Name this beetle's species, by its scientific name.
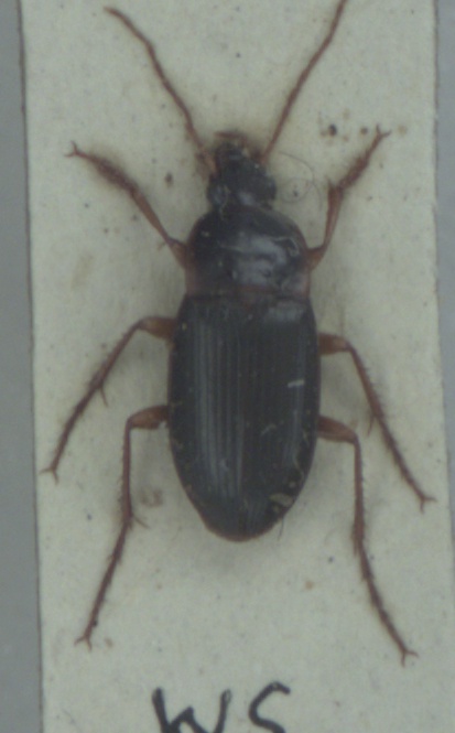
Calathus ambiguus
